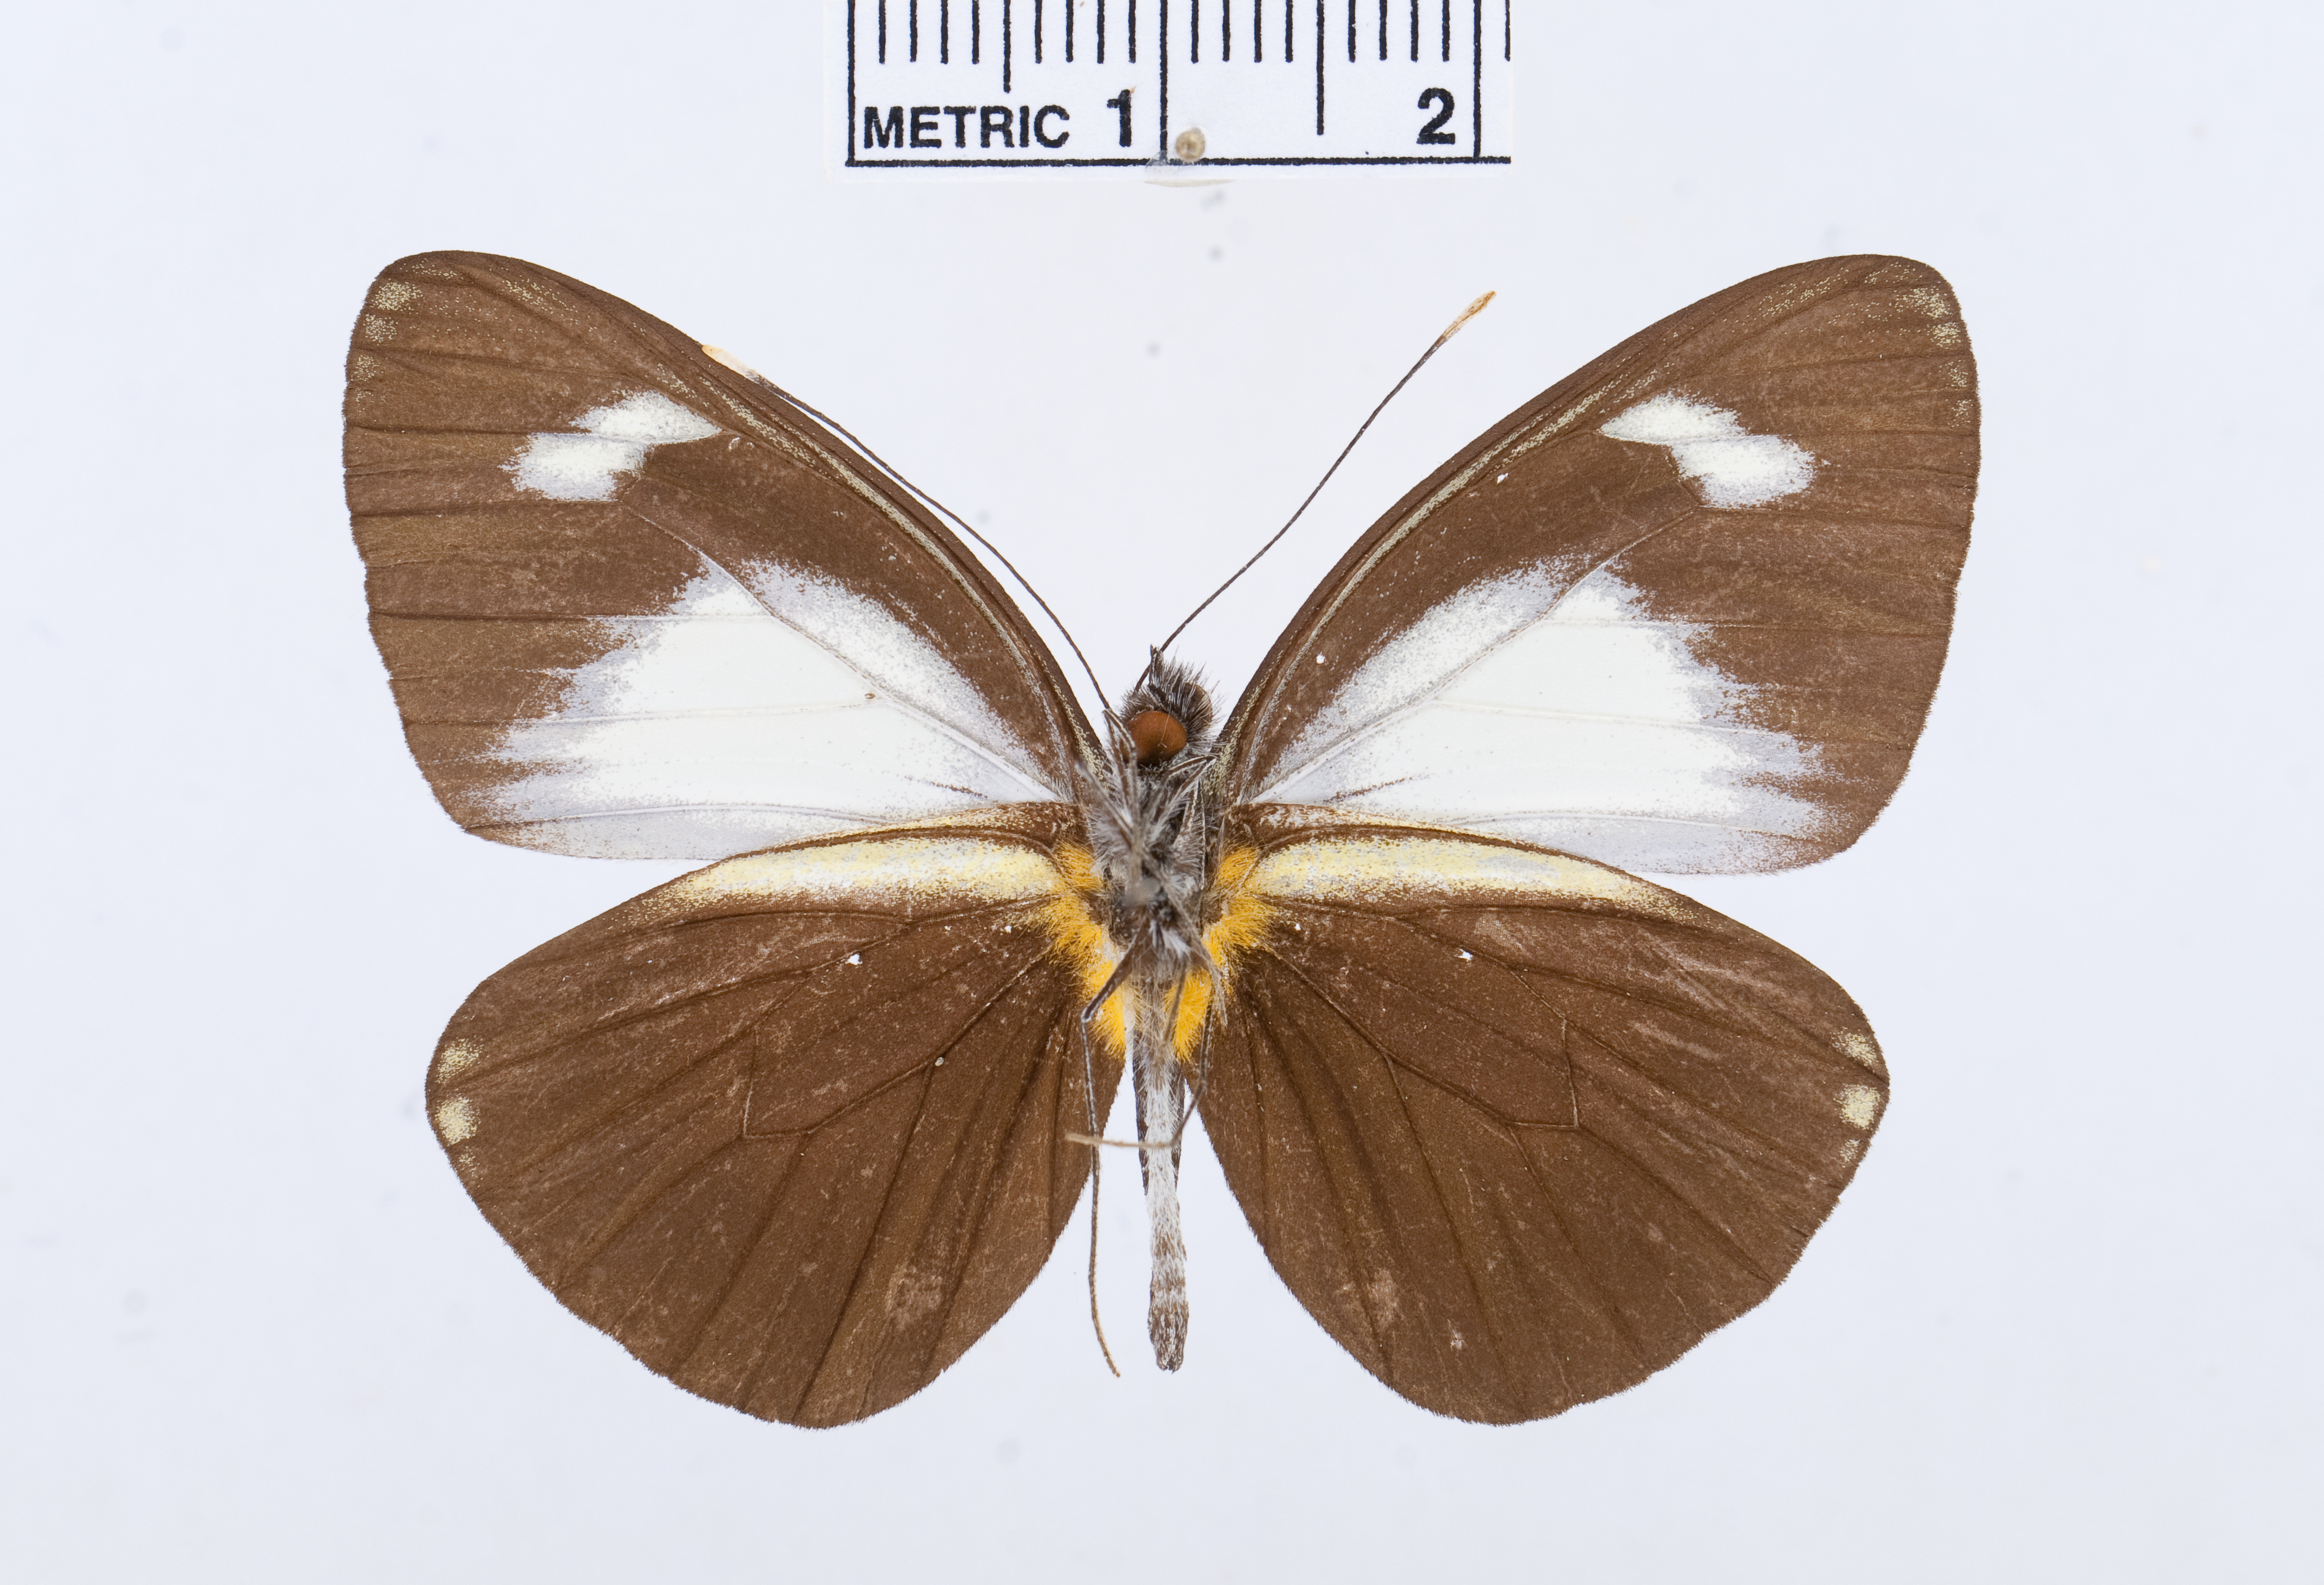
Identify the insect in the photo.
Leptophobia cinerea
